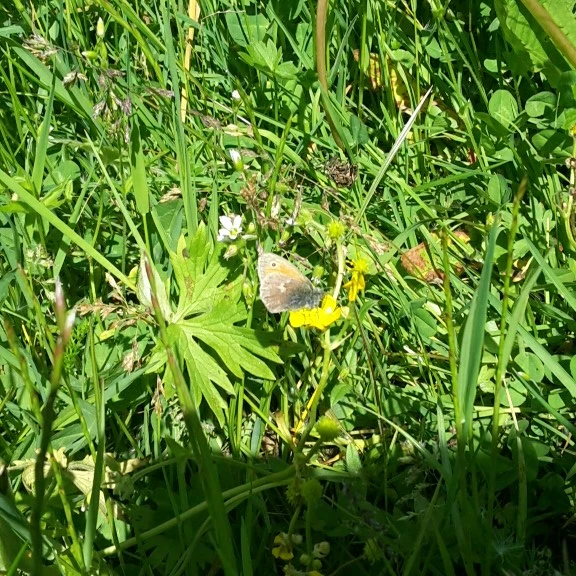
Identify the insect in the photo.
Coenonympha pamphilus
